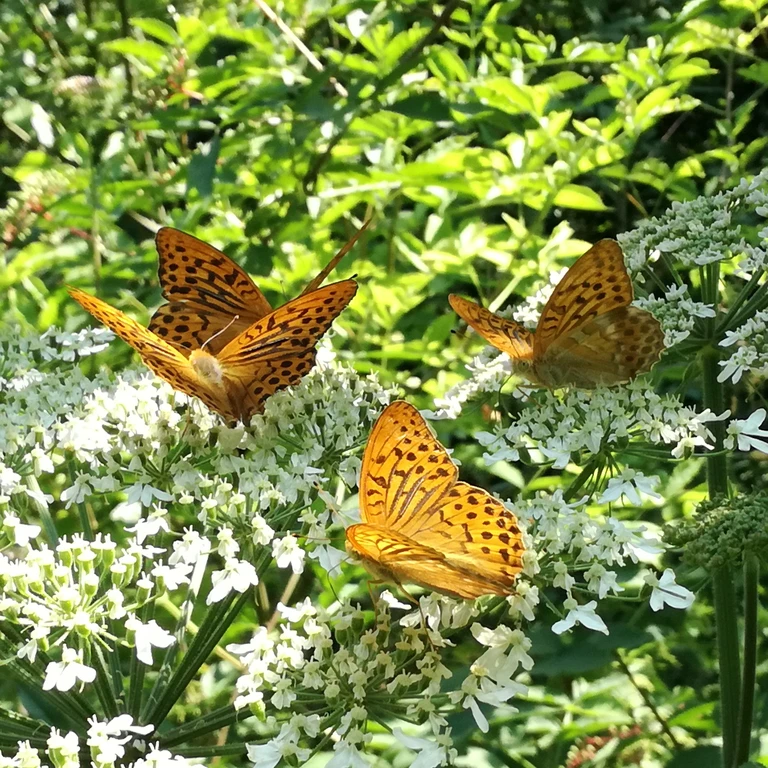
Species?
Argynnis paphia
